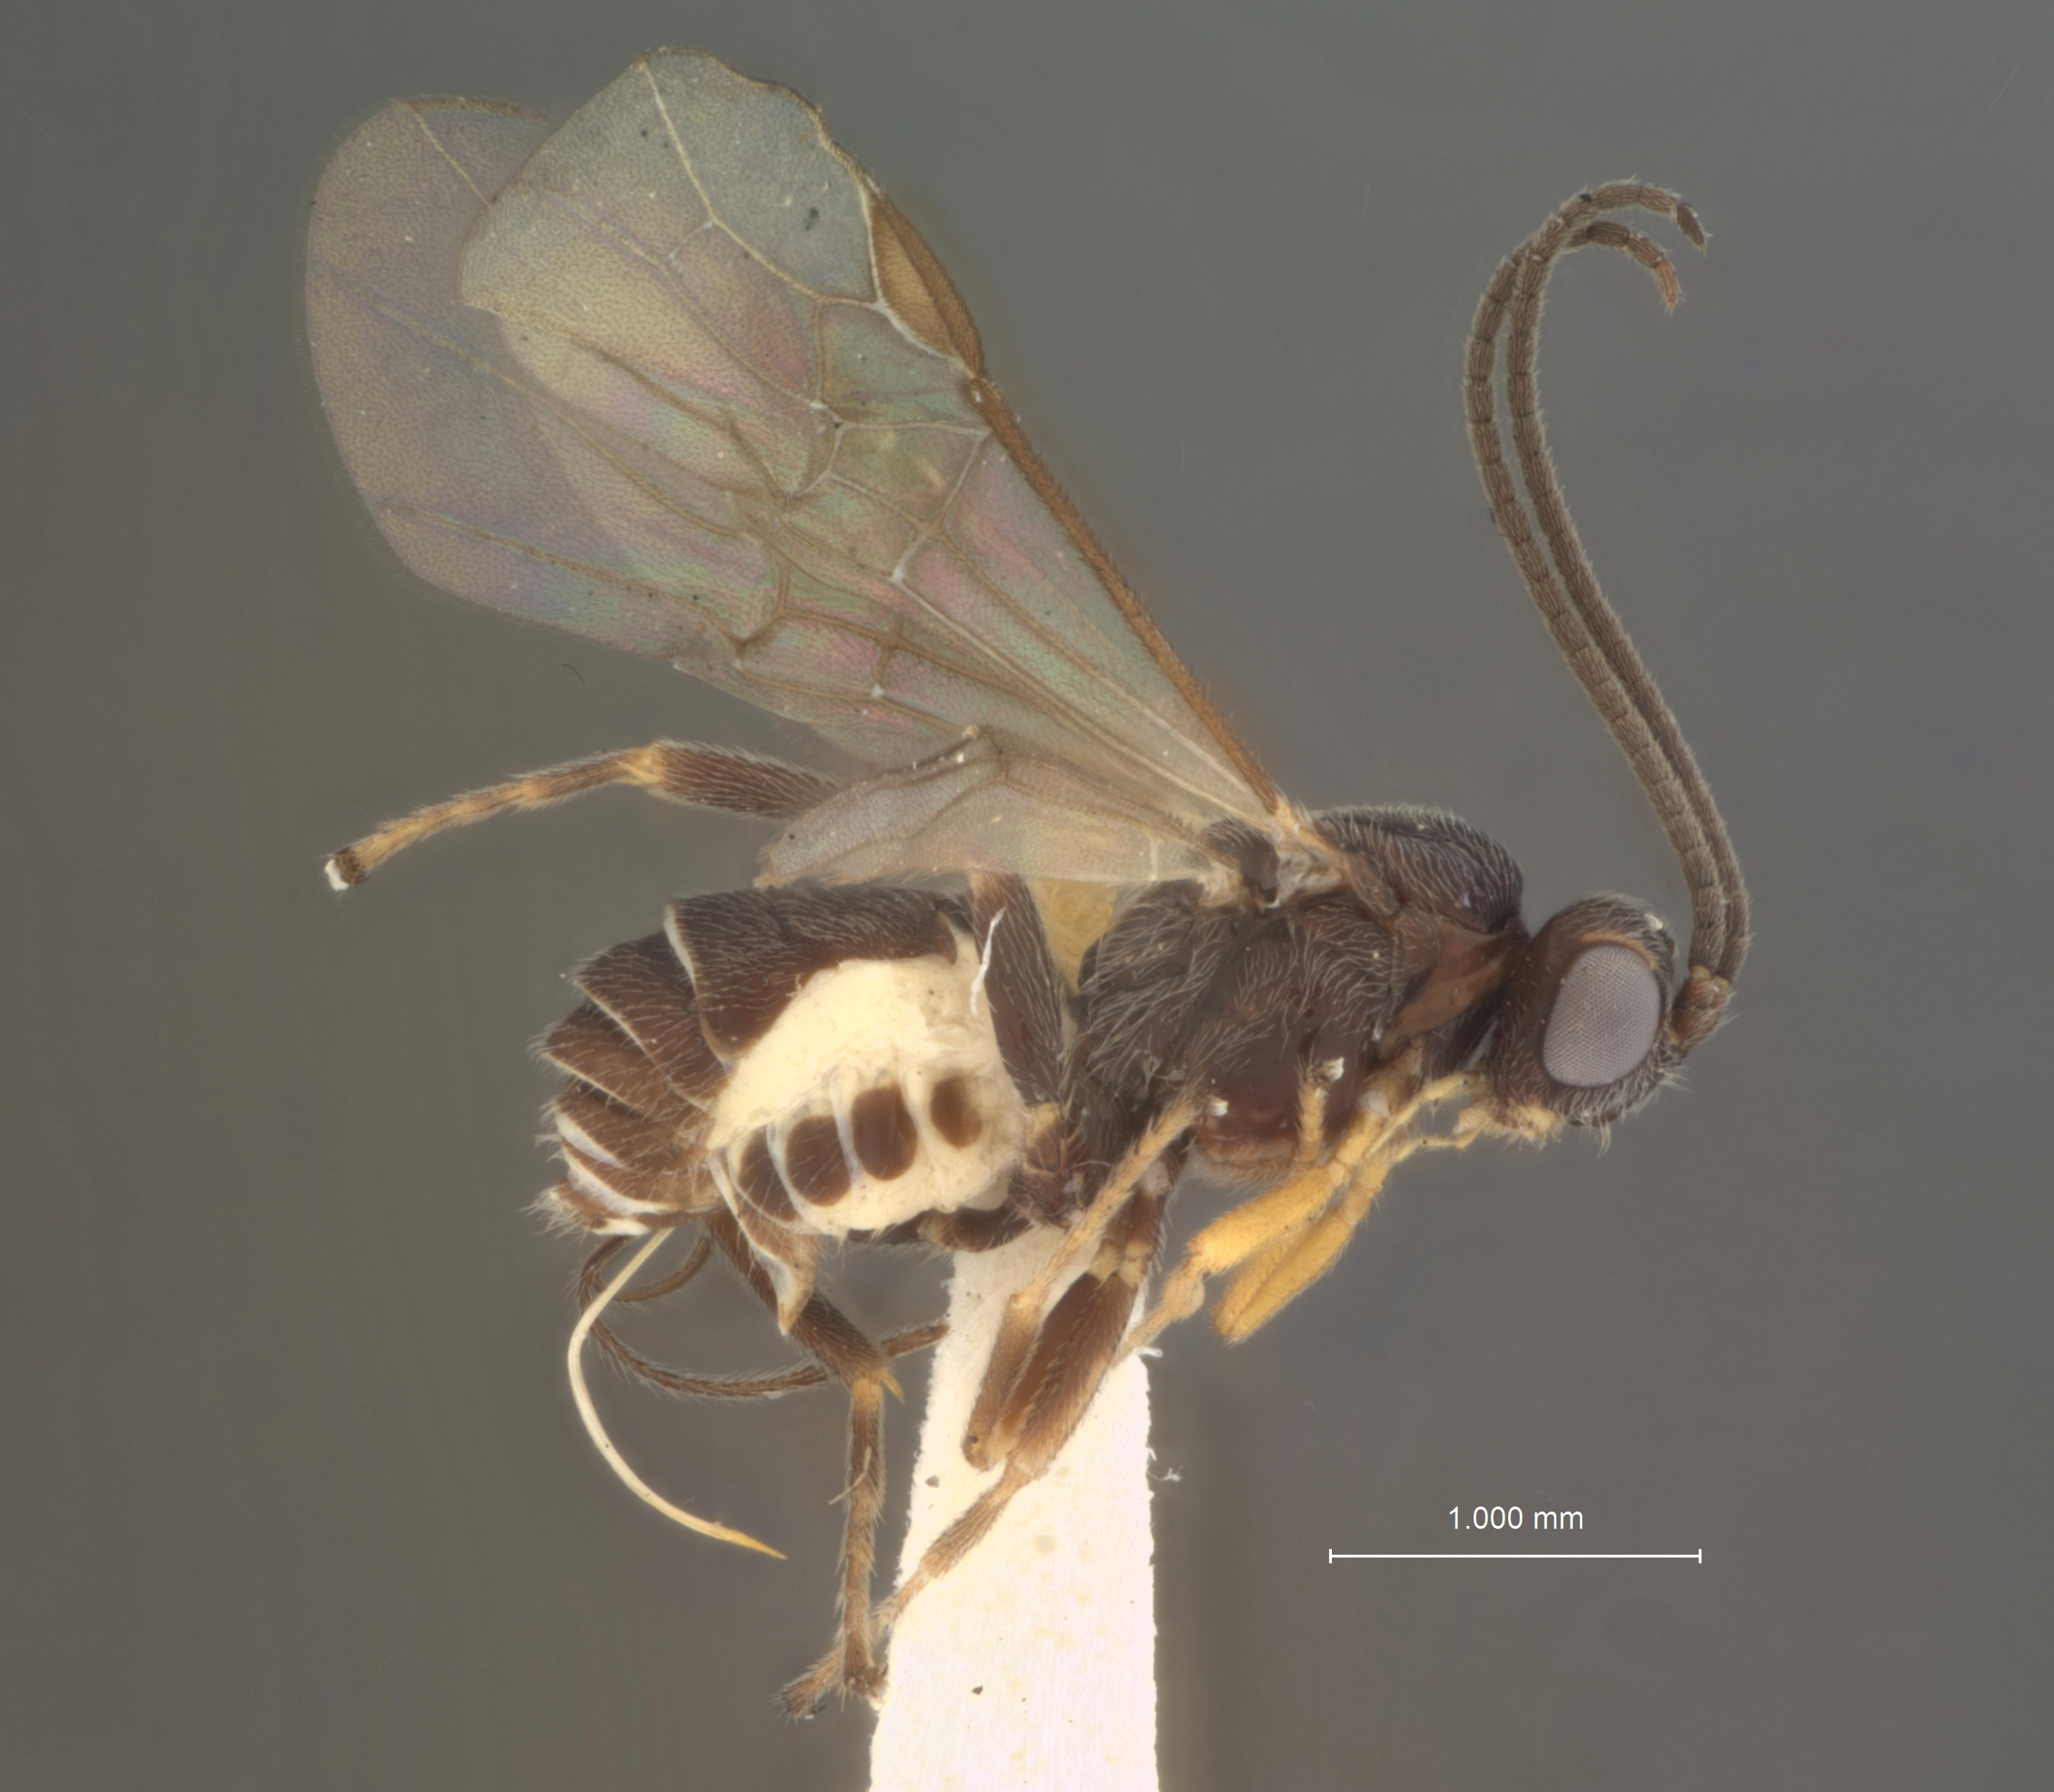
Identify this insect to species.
Microbracon leefmansi
